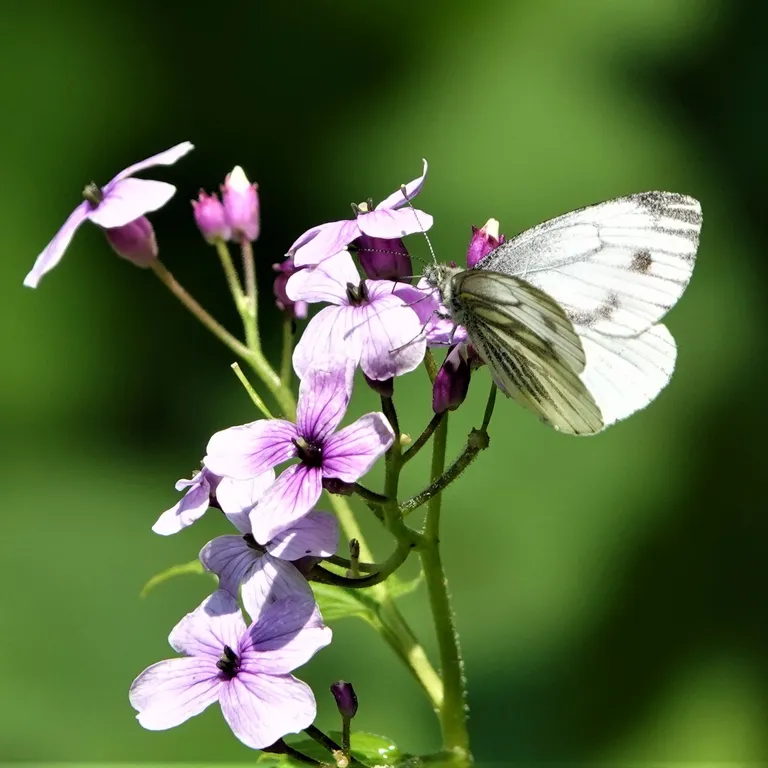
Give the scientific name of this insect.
Pieris napi
